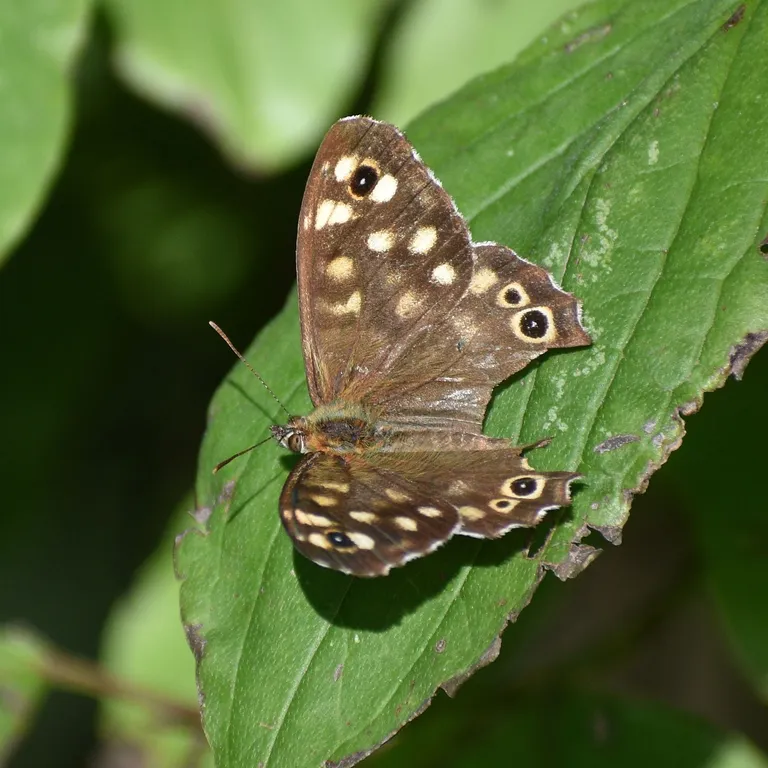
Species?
Pararge aegeria
